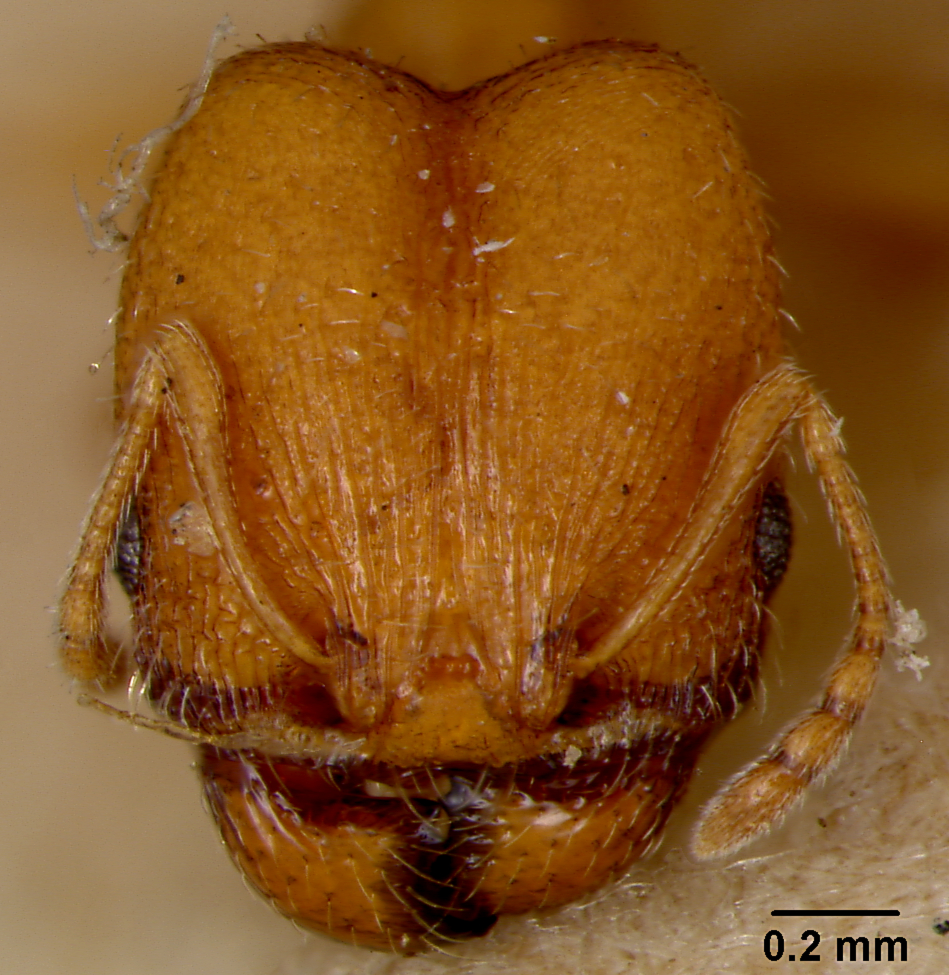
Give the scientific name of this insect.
Pheidole sitarches
